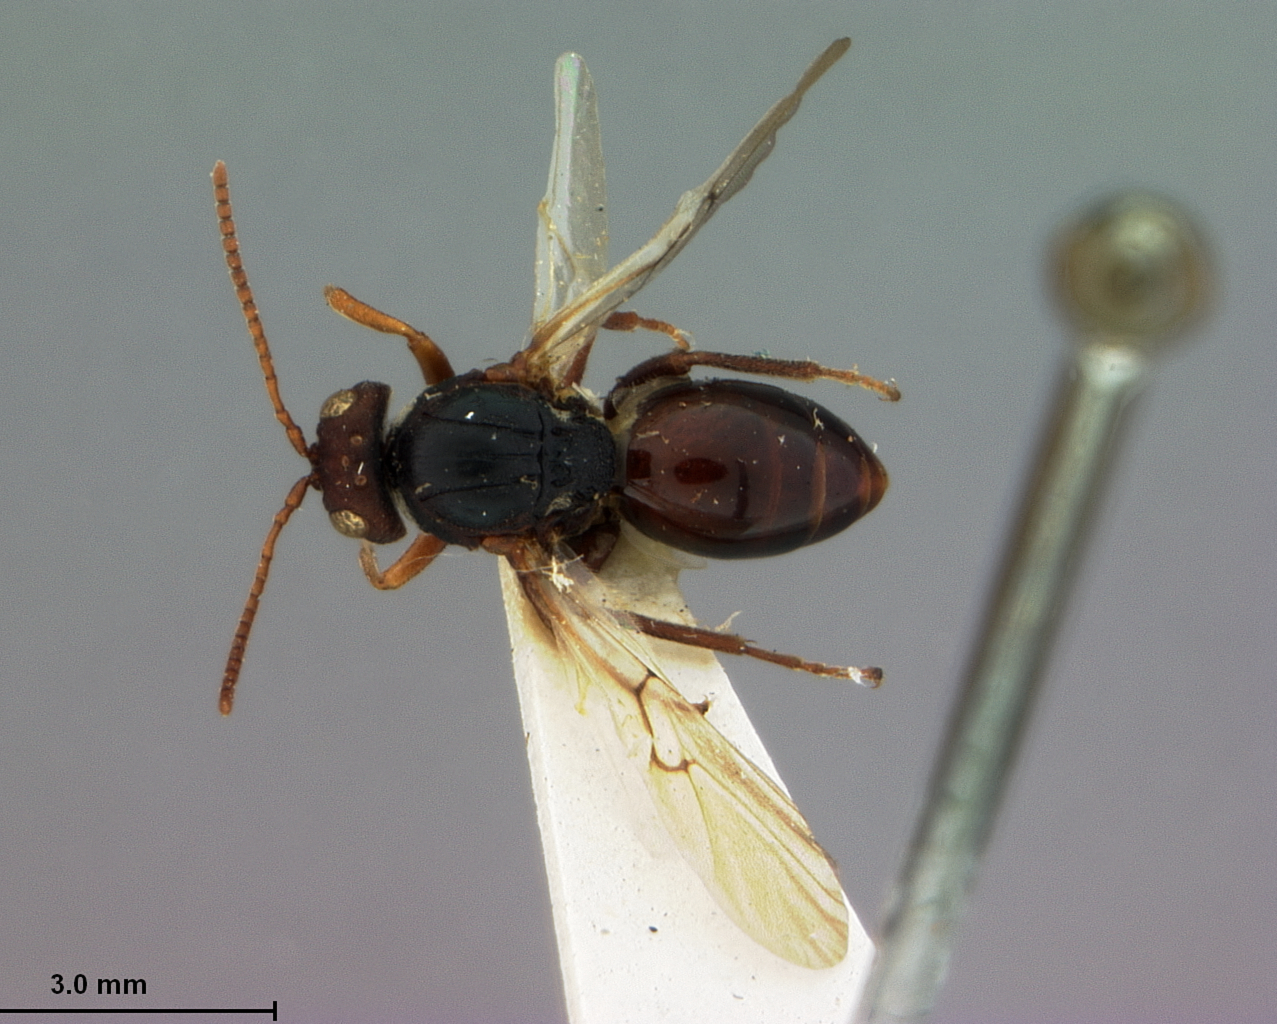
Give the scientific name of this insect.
Trisolenia punctata
